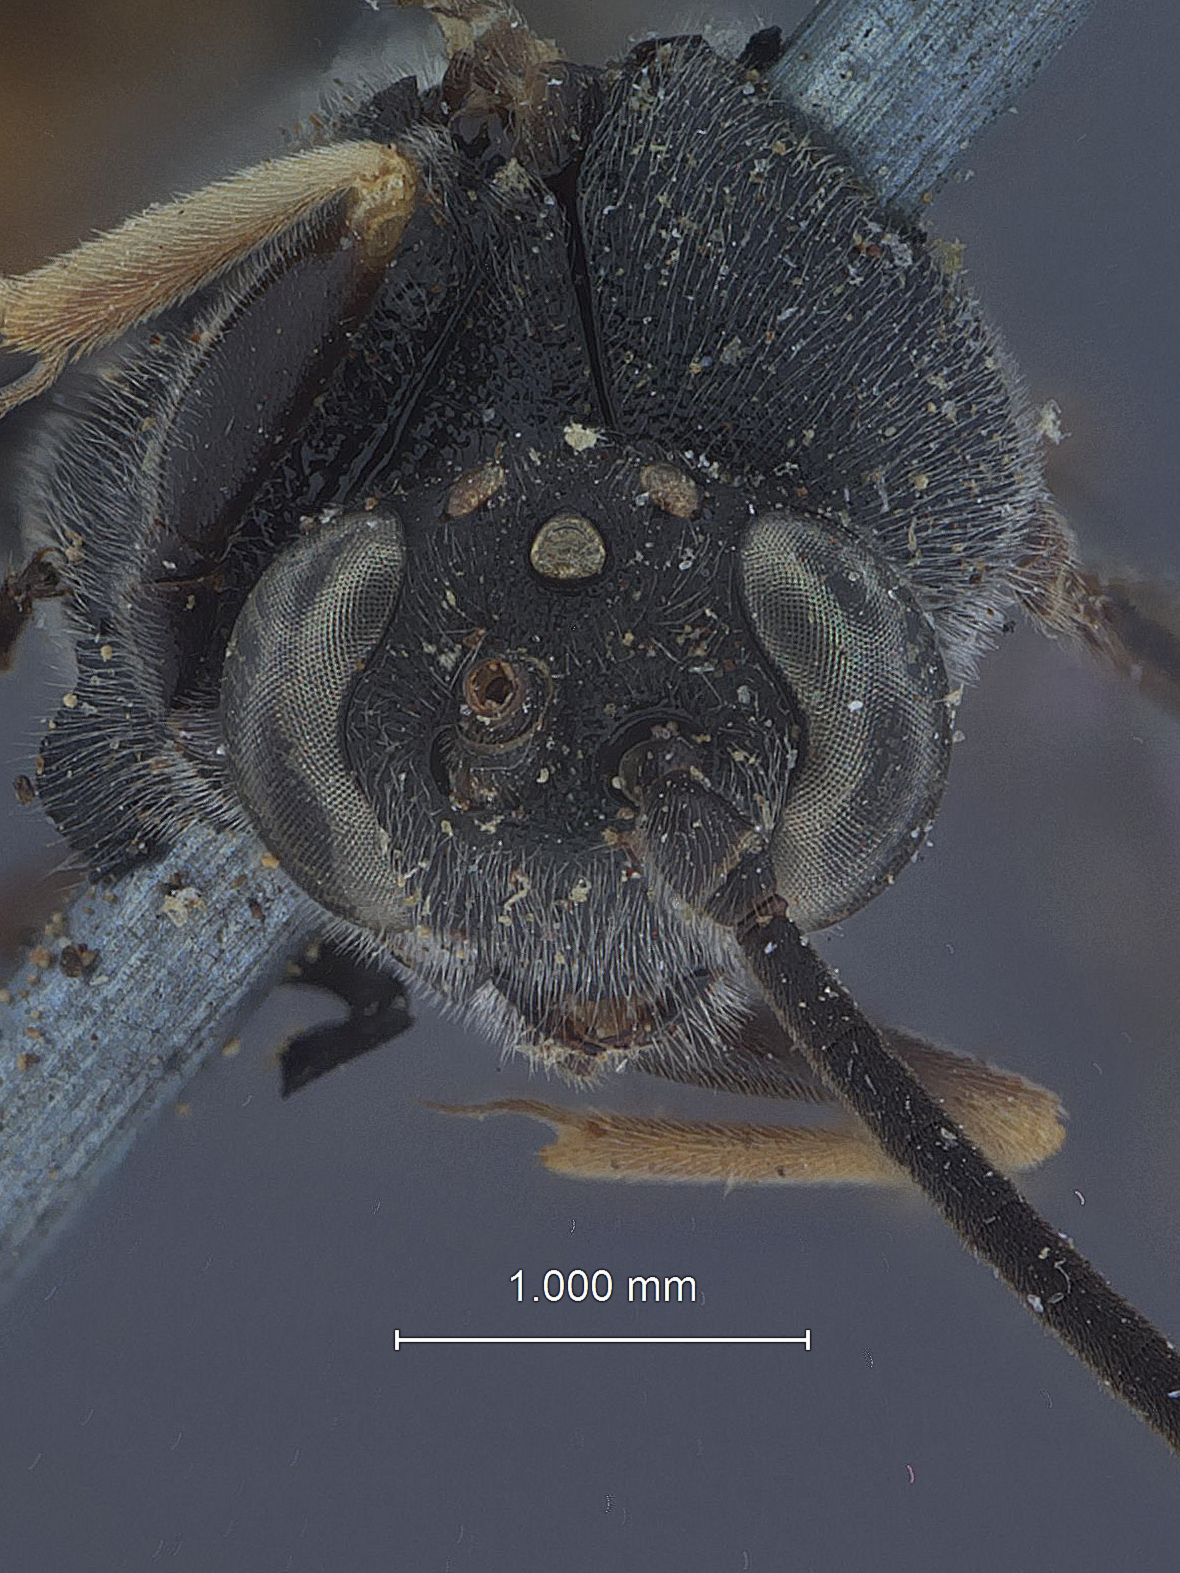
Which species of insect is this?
Casinaria cavigena
